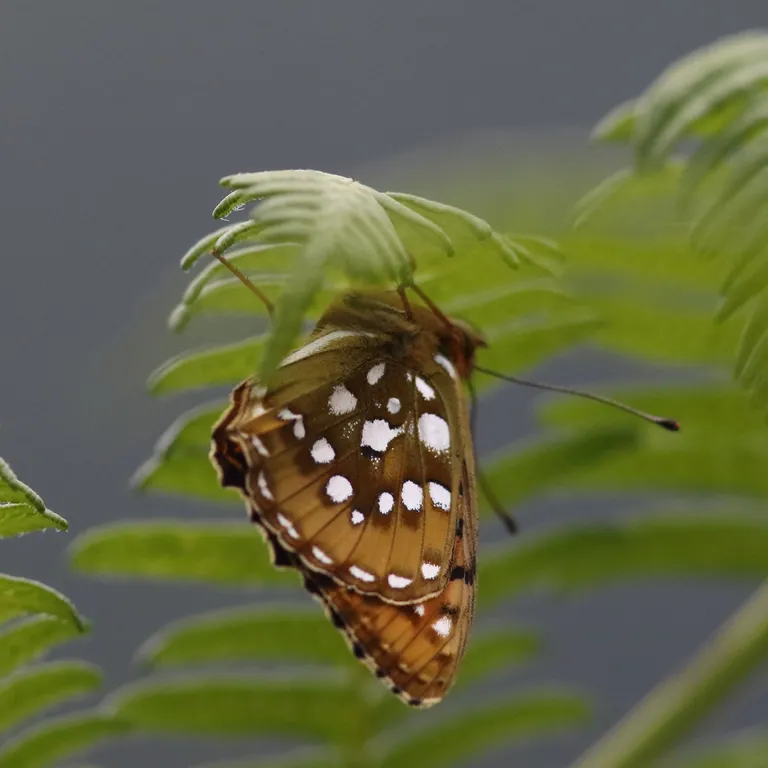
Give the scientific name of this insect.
Speyeria aglaja
